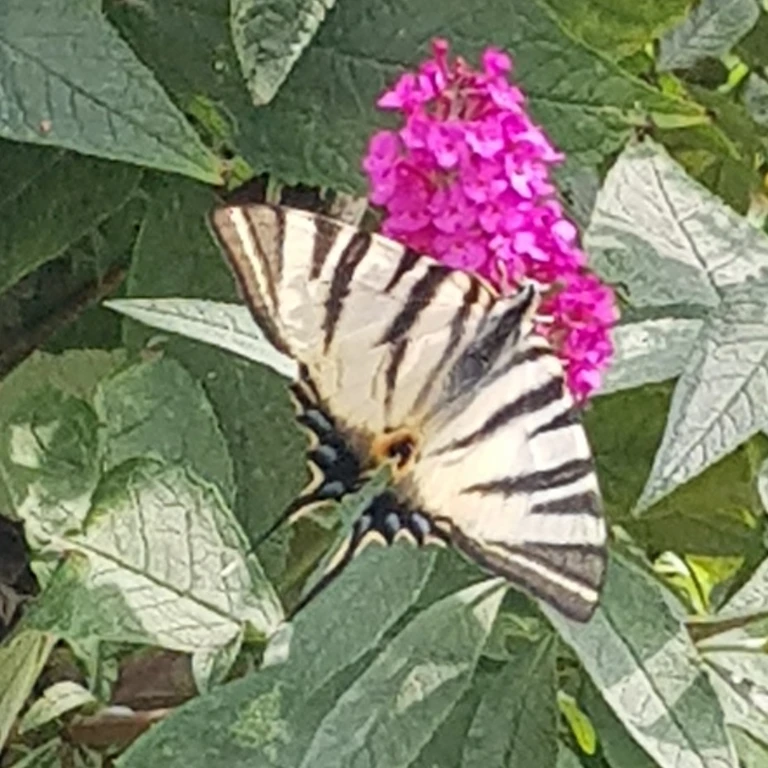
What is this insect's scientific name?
Iphiclides podalirius
